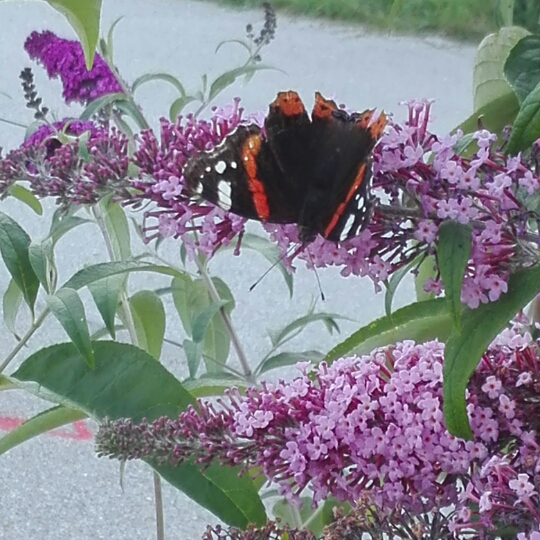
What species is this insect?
Vanessa atalanta
